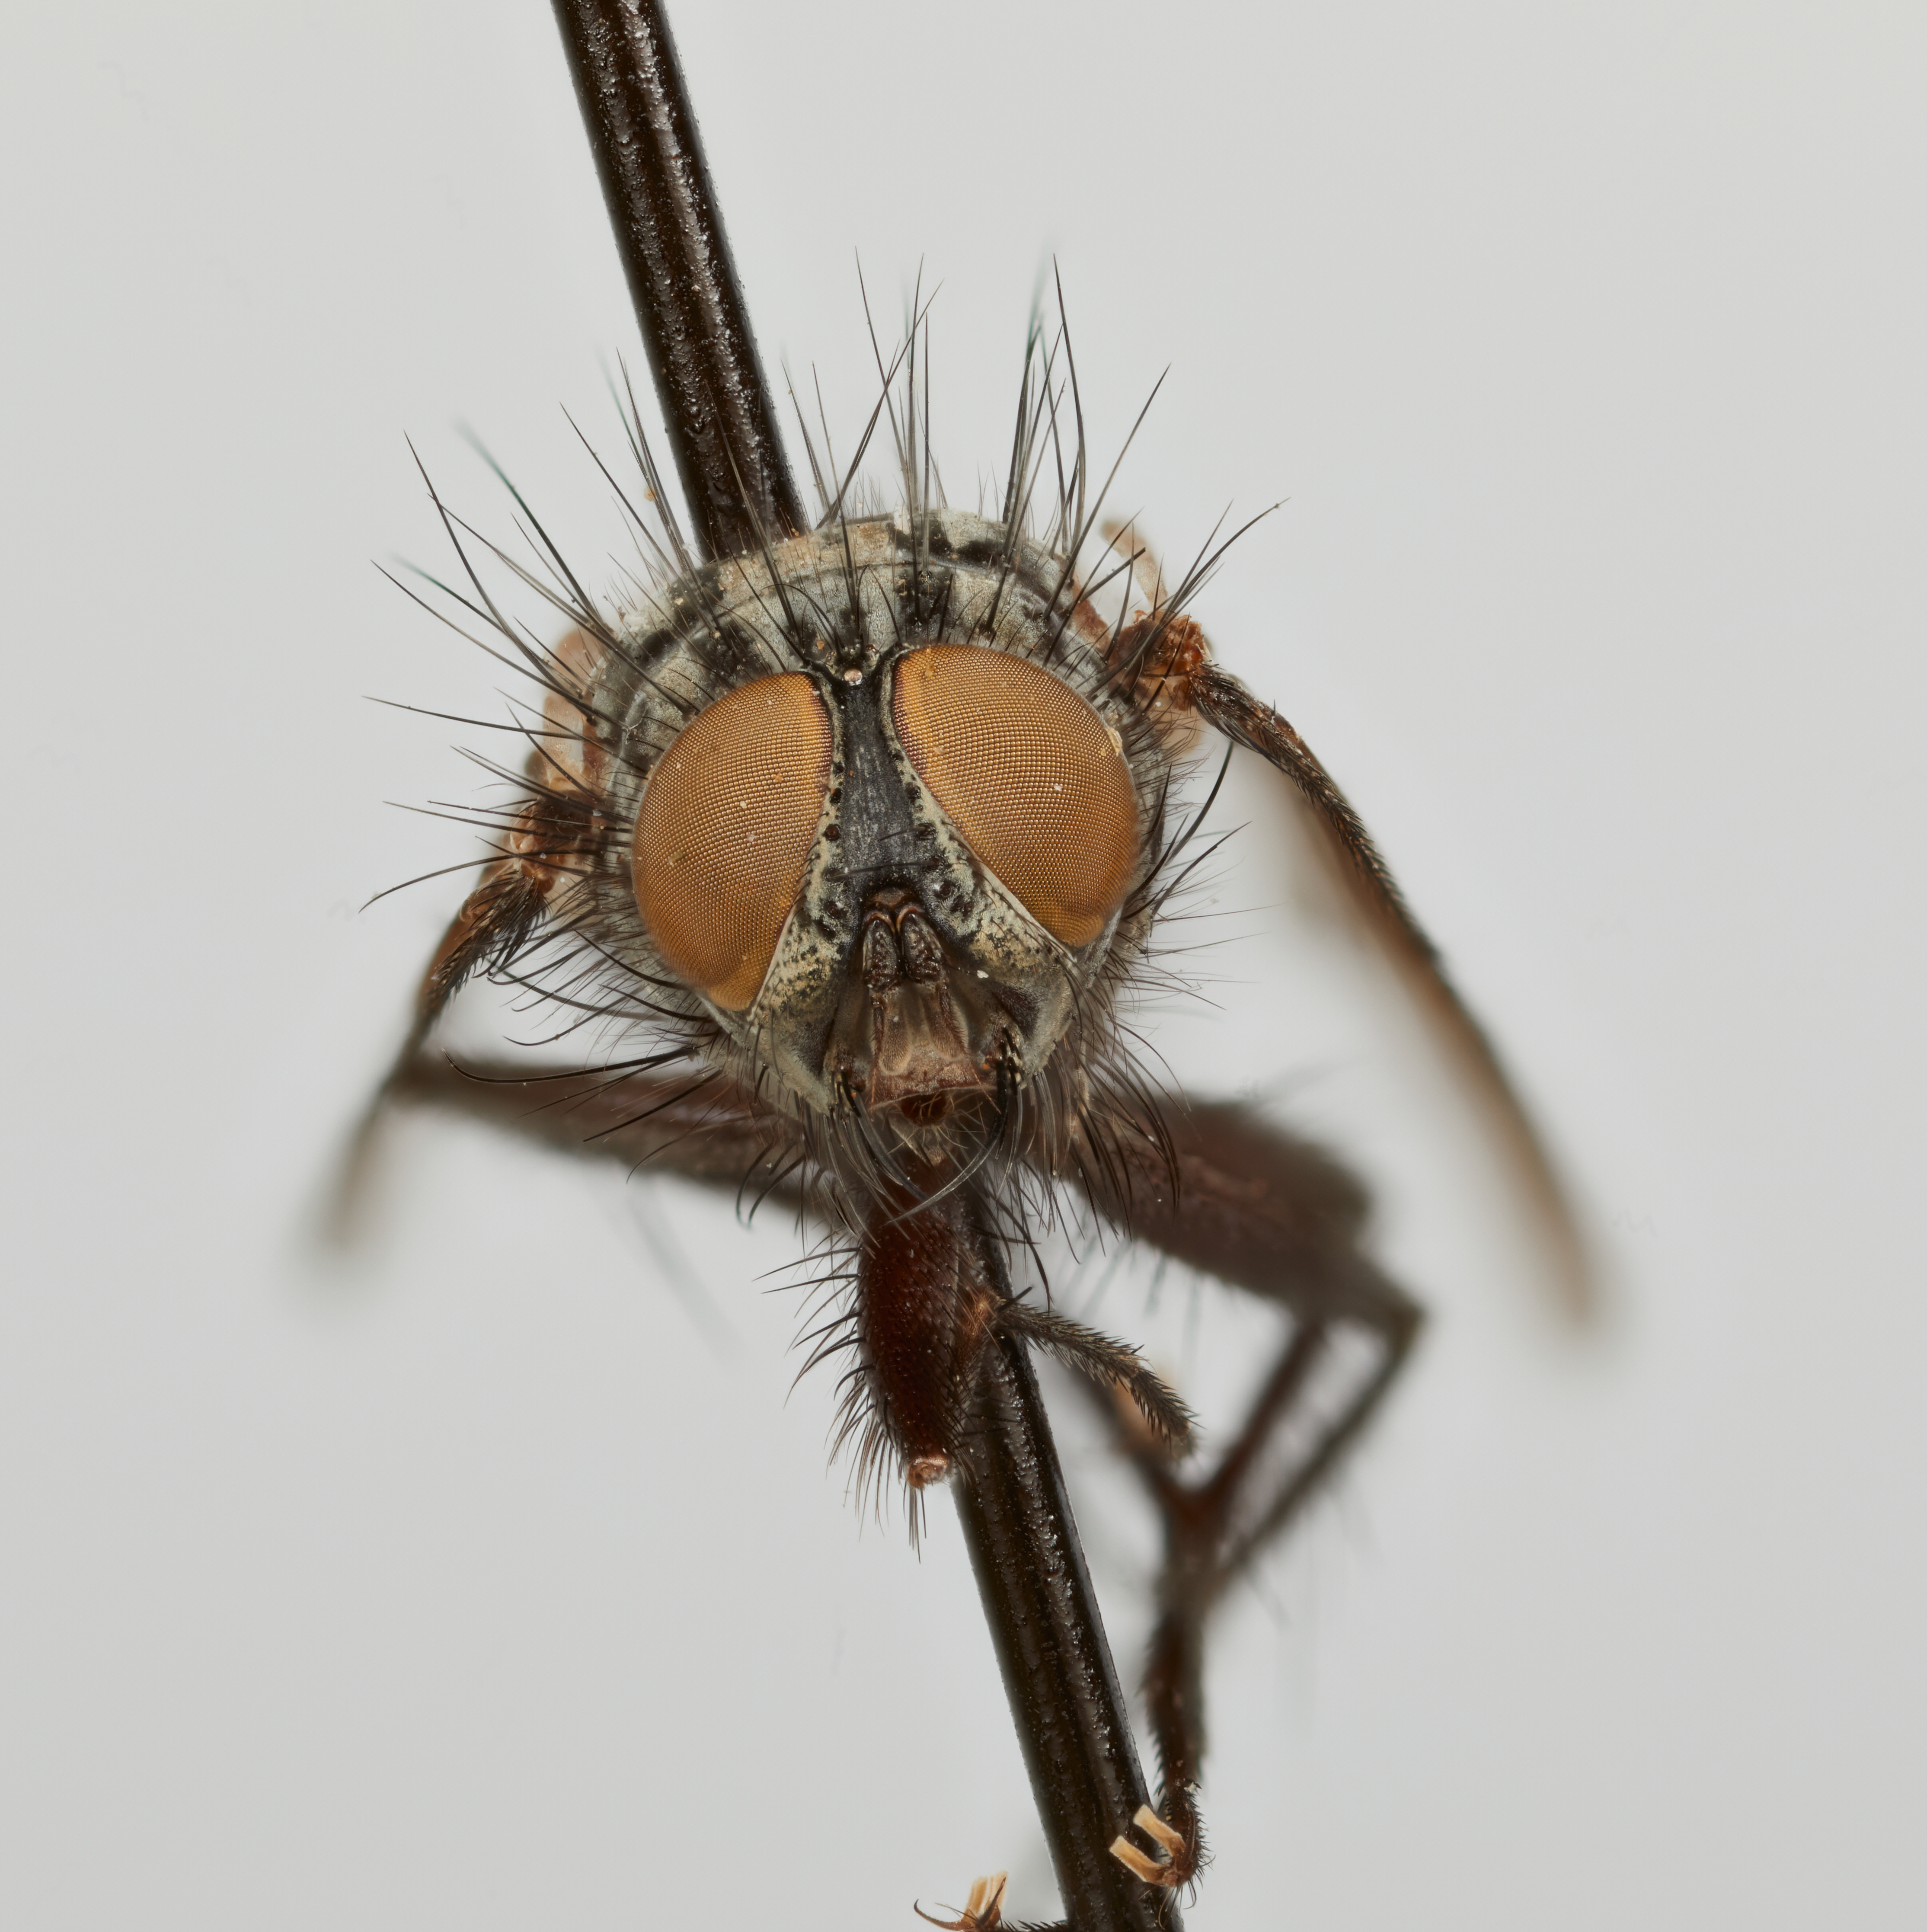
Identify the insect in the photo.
Steveniopsis sinuata
